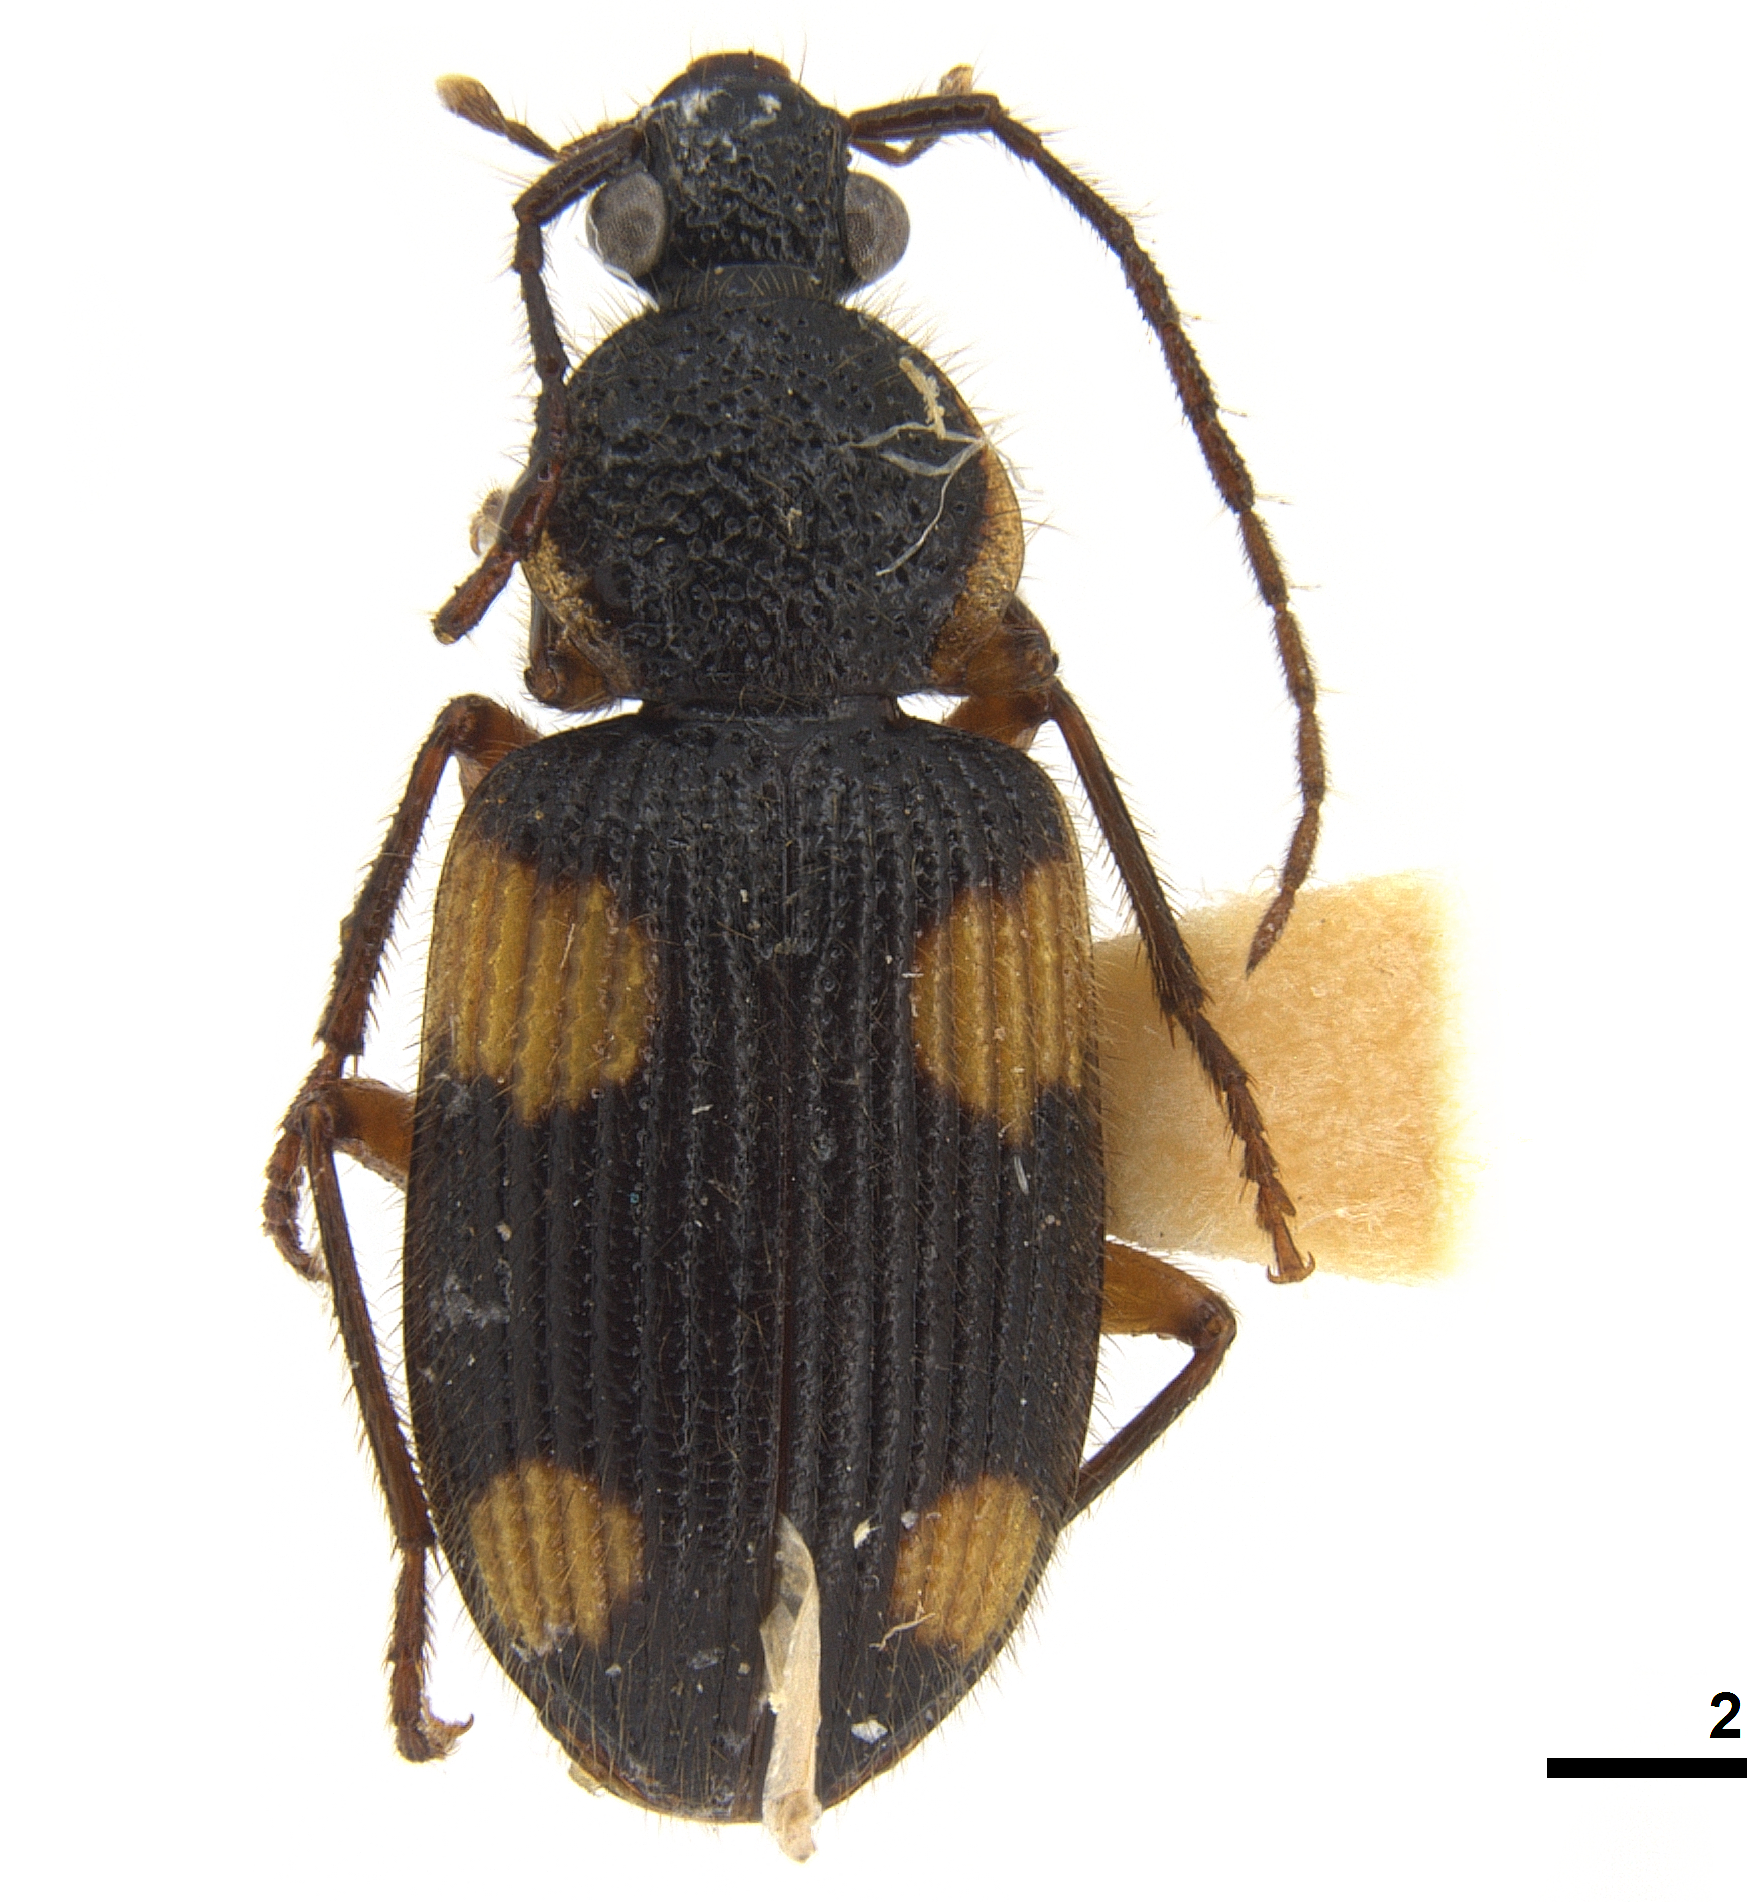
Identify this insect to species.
Dischissus notulatus
